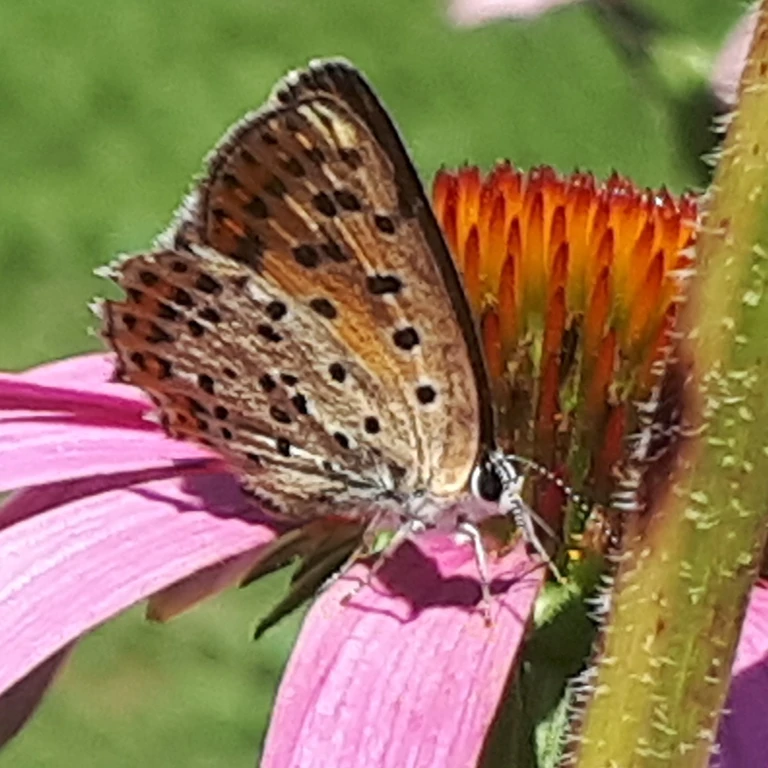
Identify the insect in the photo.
Lycaena tityrus (also Loweia tityrus)
